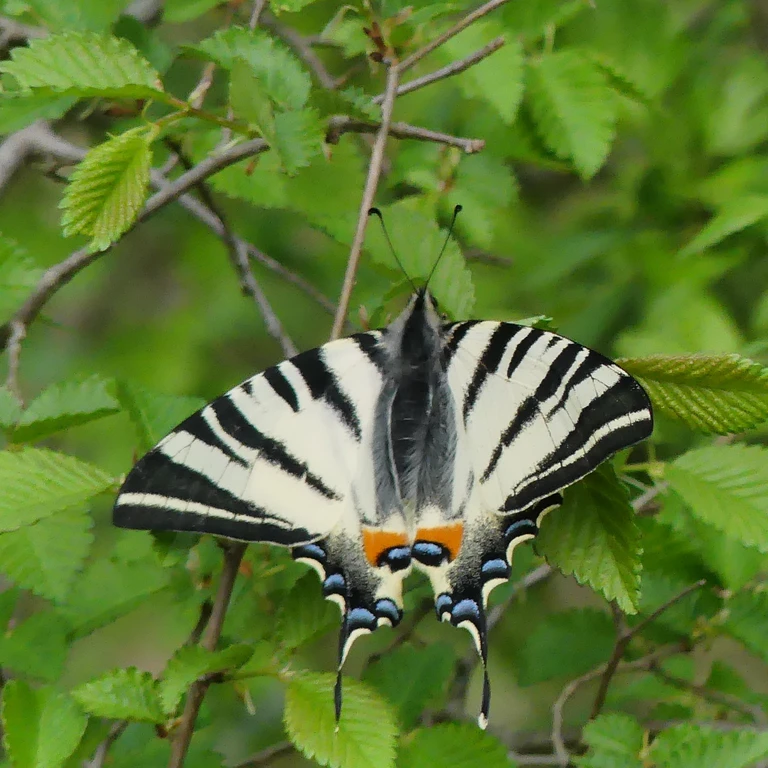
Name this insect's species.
Iphiclides podalirius
